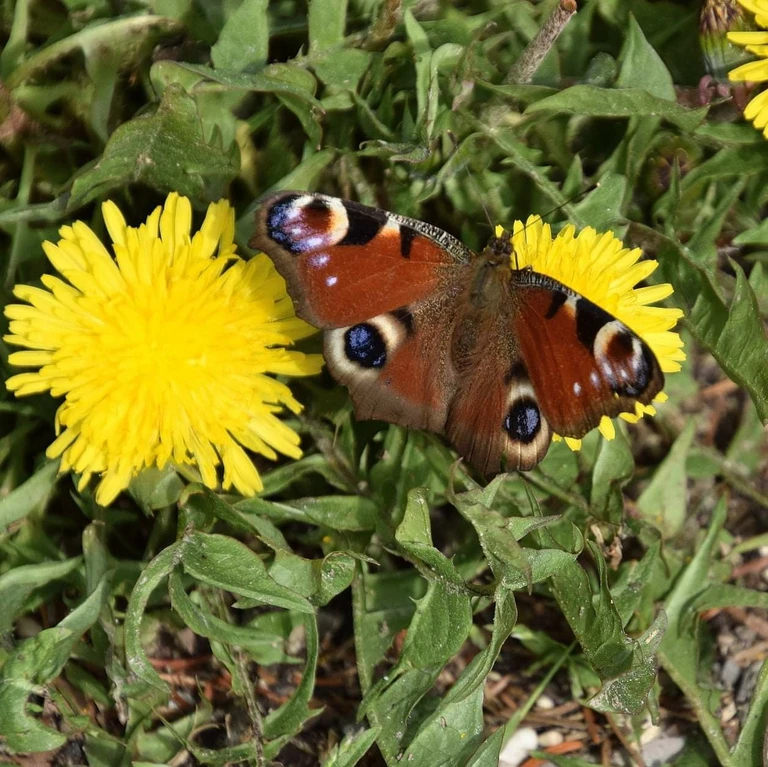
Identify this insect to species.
Aglais io
